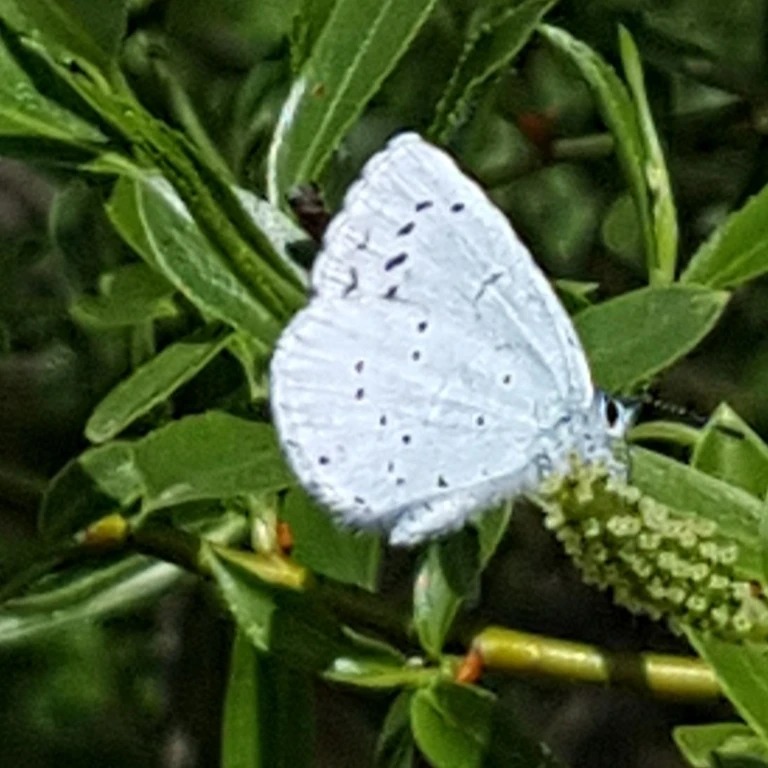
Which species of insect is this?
Celastrina argiolus
